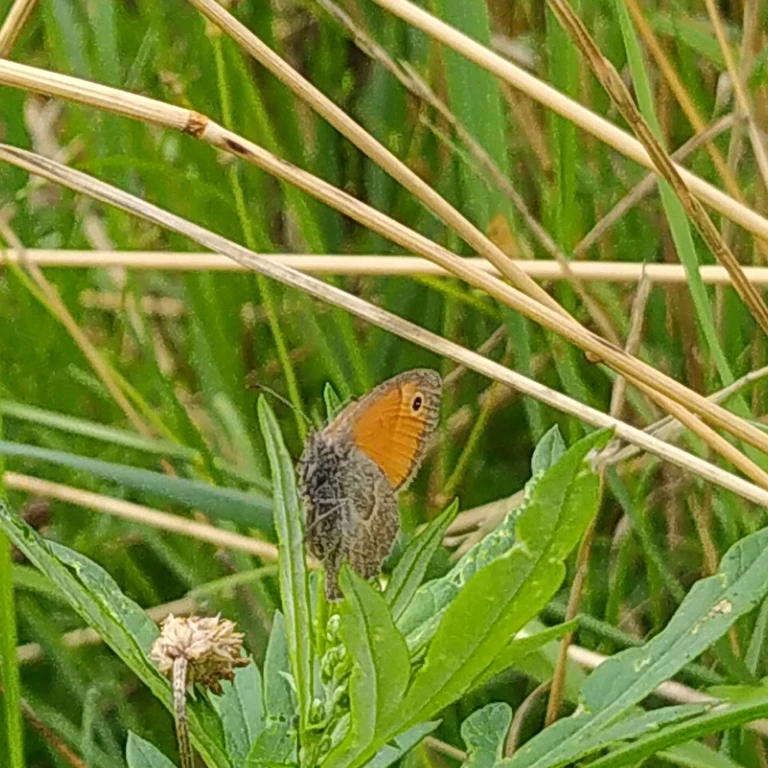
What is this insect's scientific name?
Coenonympha pamphilus
